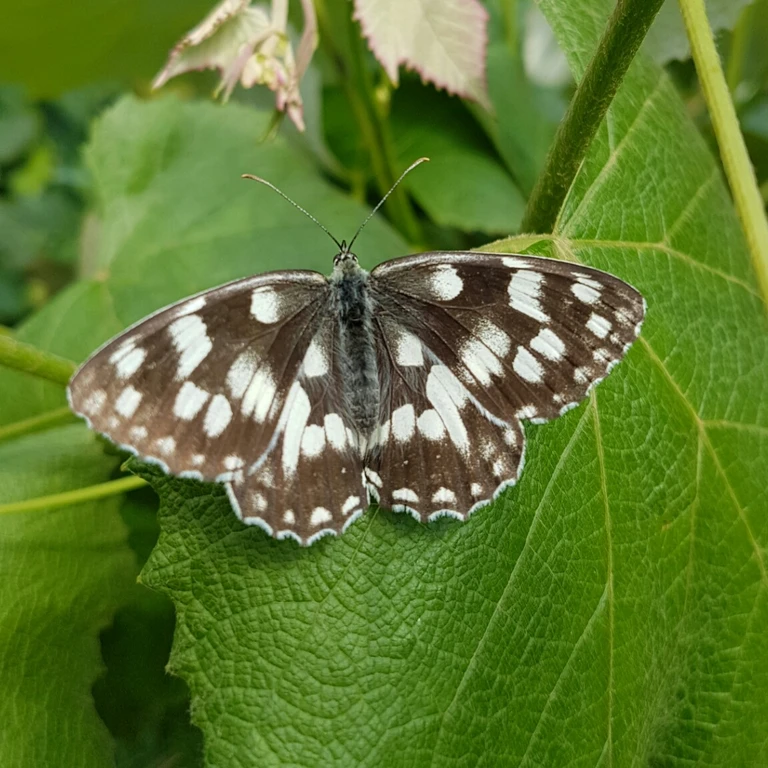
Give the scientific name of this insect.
Melanargia galathea
